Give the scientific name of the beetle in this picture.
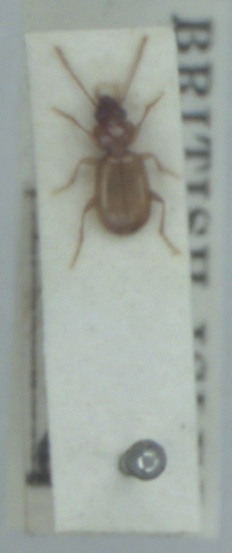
Epaphius secalis
